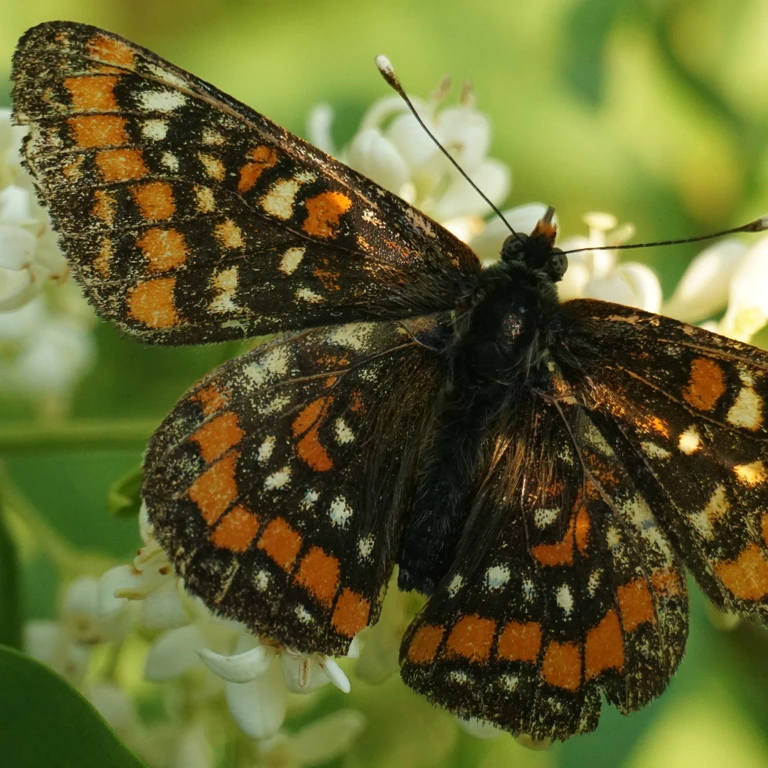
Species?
Euphydryas maturna
